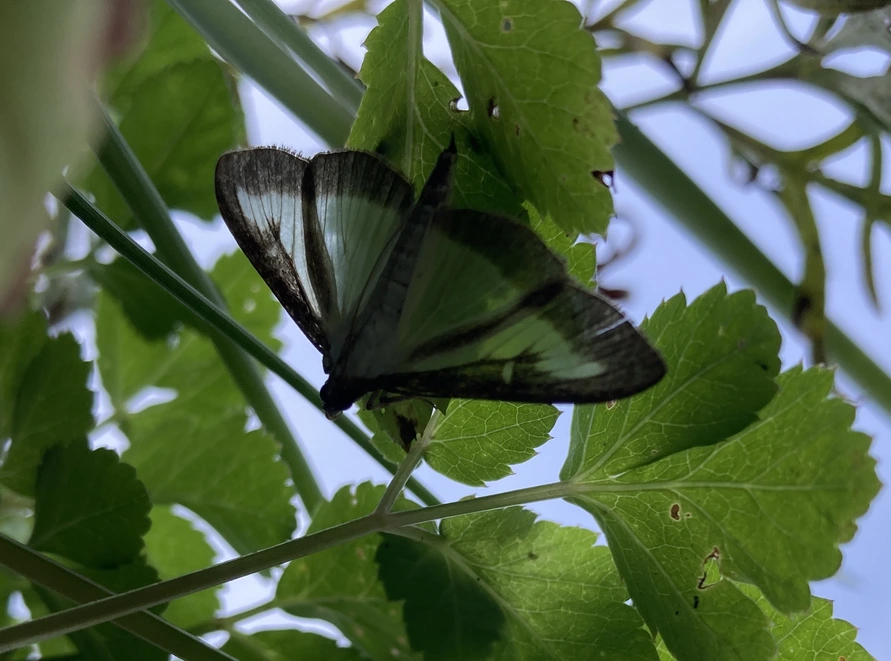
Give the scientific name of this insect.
Cydalima perspectalis
